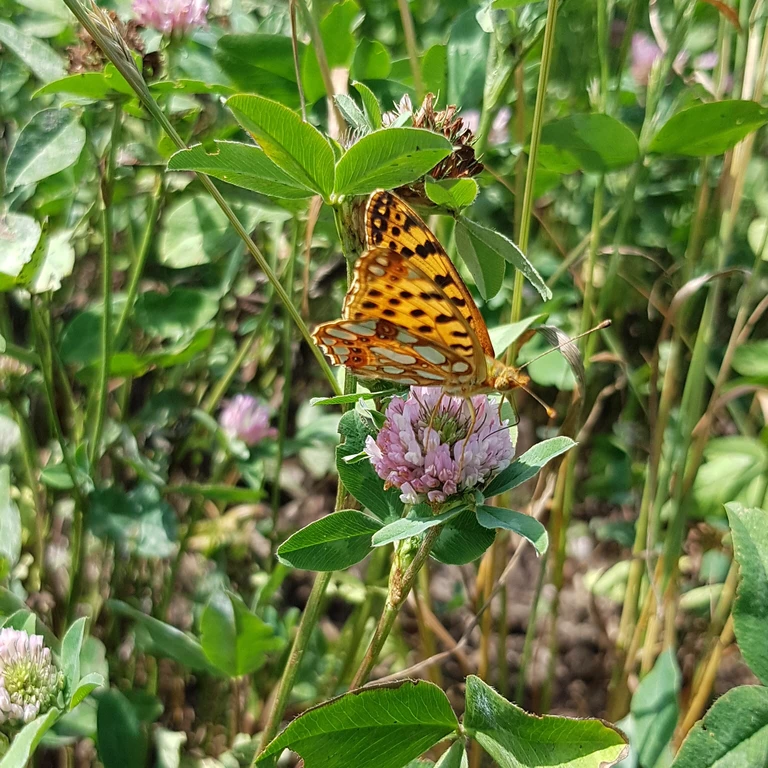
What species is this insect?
Issoria lathonia
